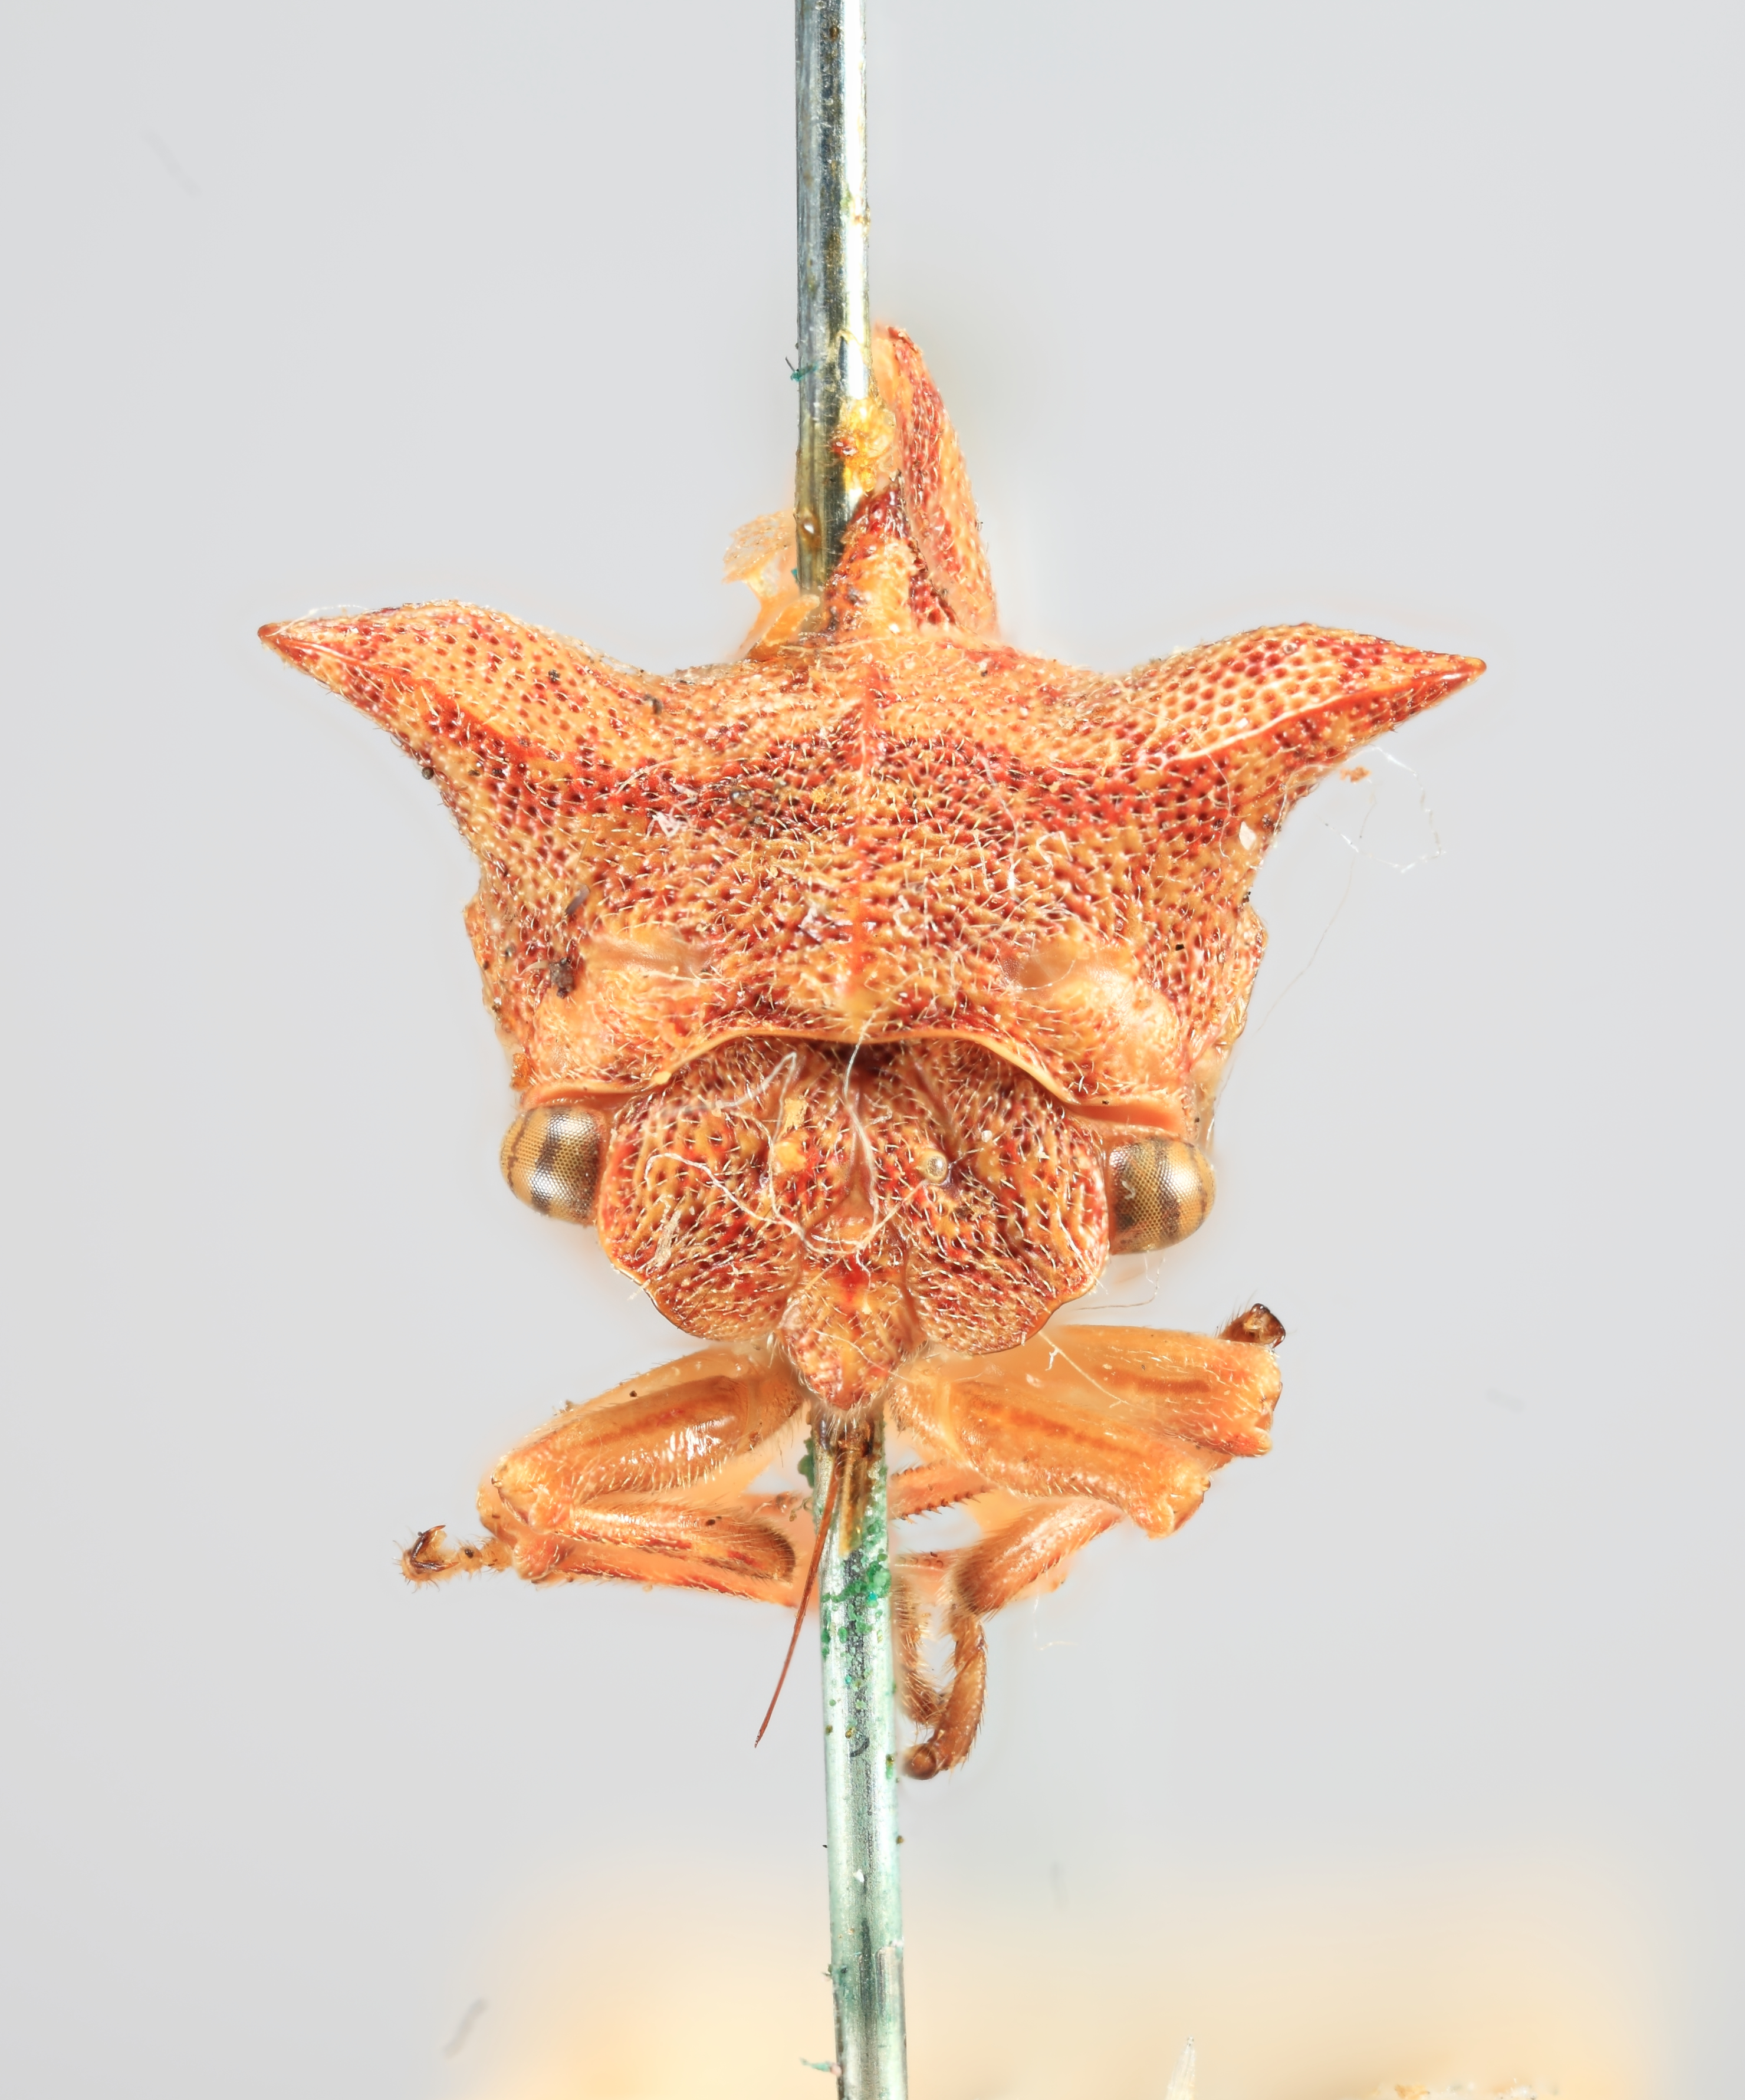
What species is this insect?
Centronodus rochalimai
